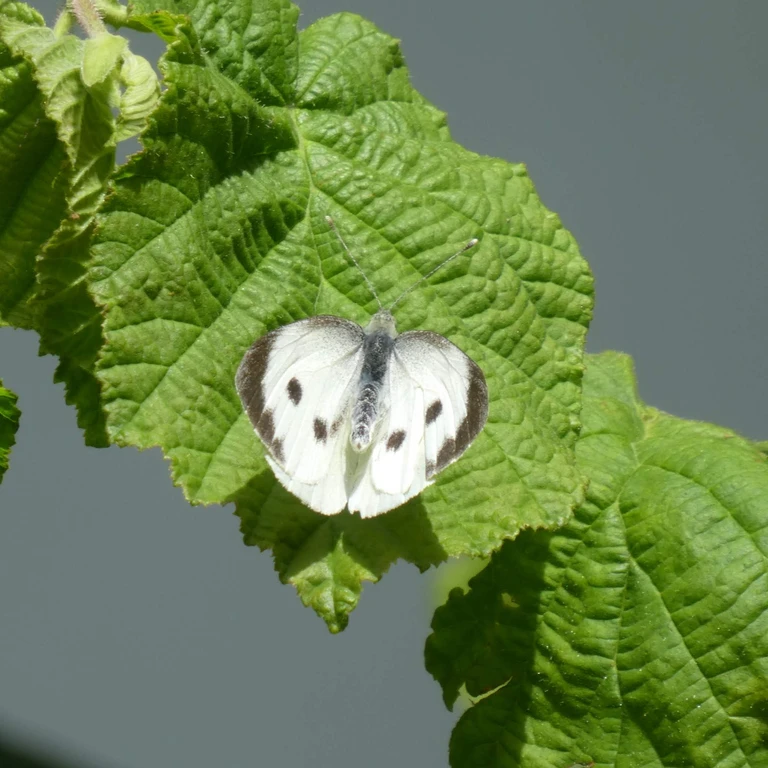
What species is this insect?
Pieris brassicae
